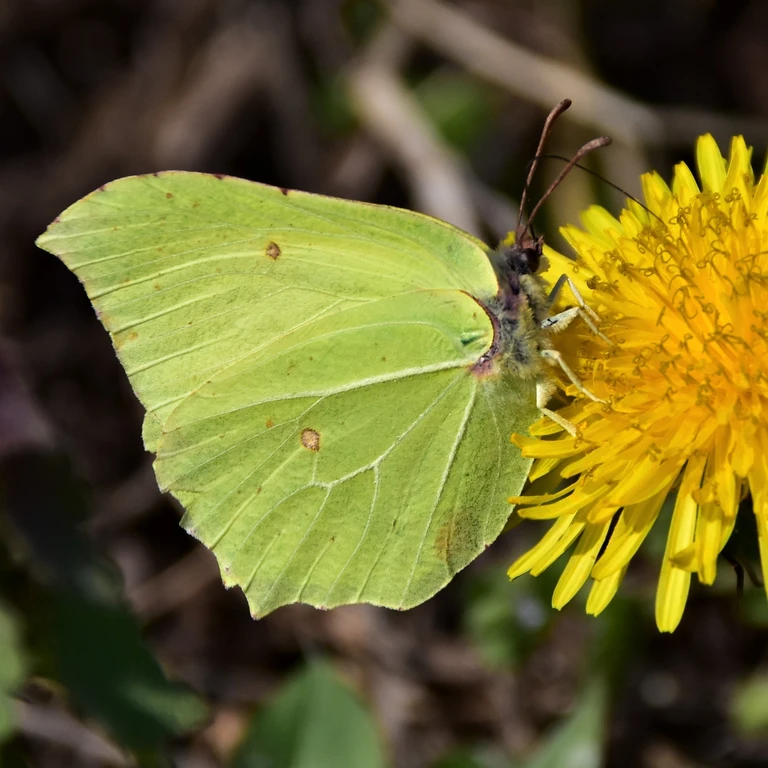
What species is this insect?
Gonepteryx rhamni
